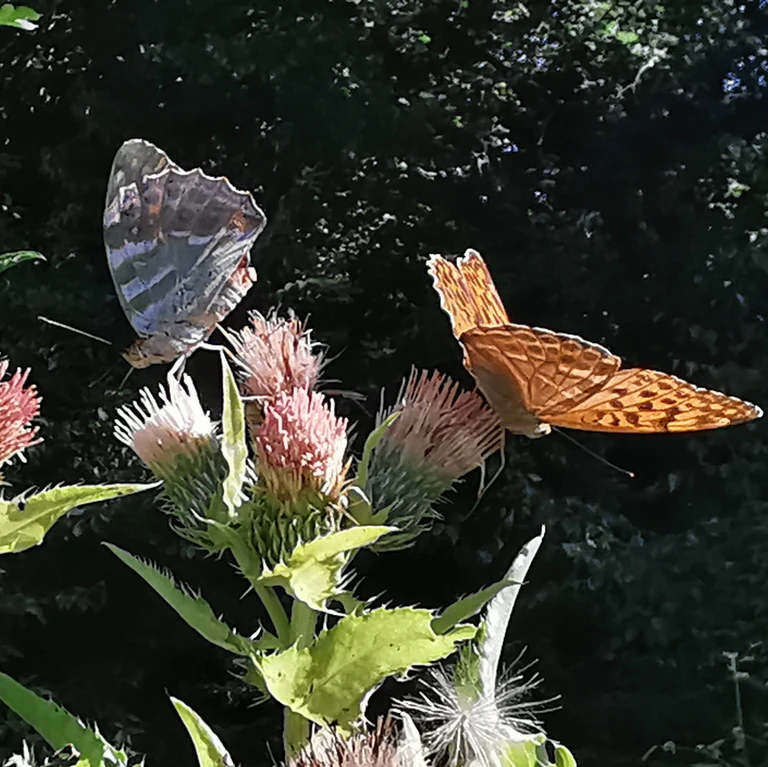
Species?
Argynnis paphia
